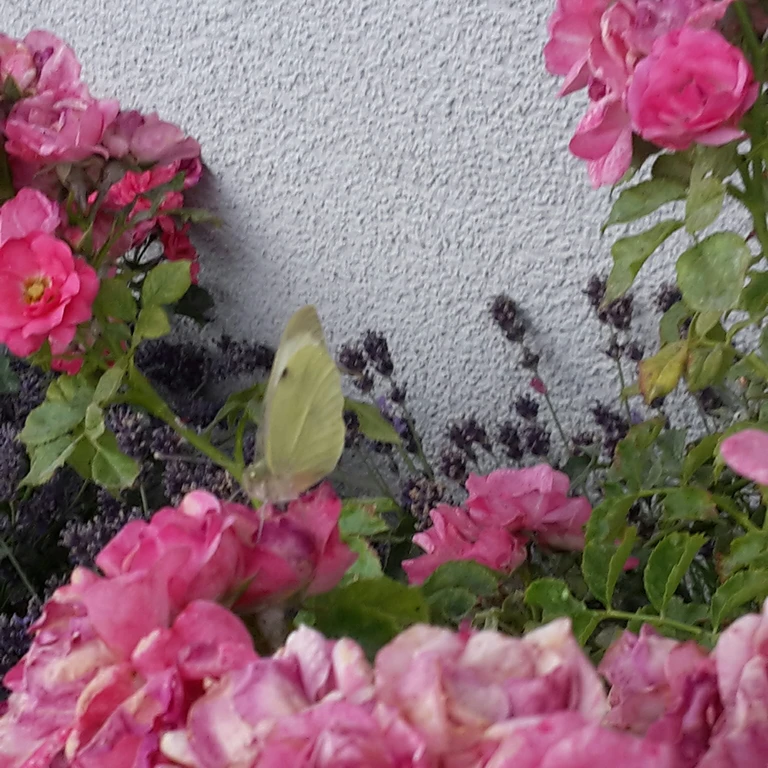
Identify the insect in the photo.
Pieris brassicae
